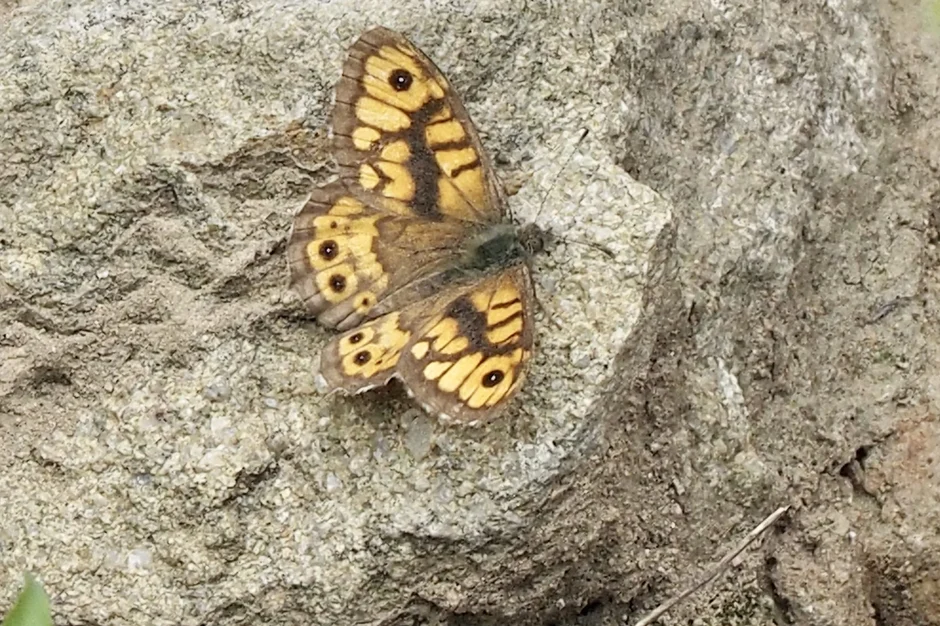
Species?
Lasiommata megera (also Pararge megera)
